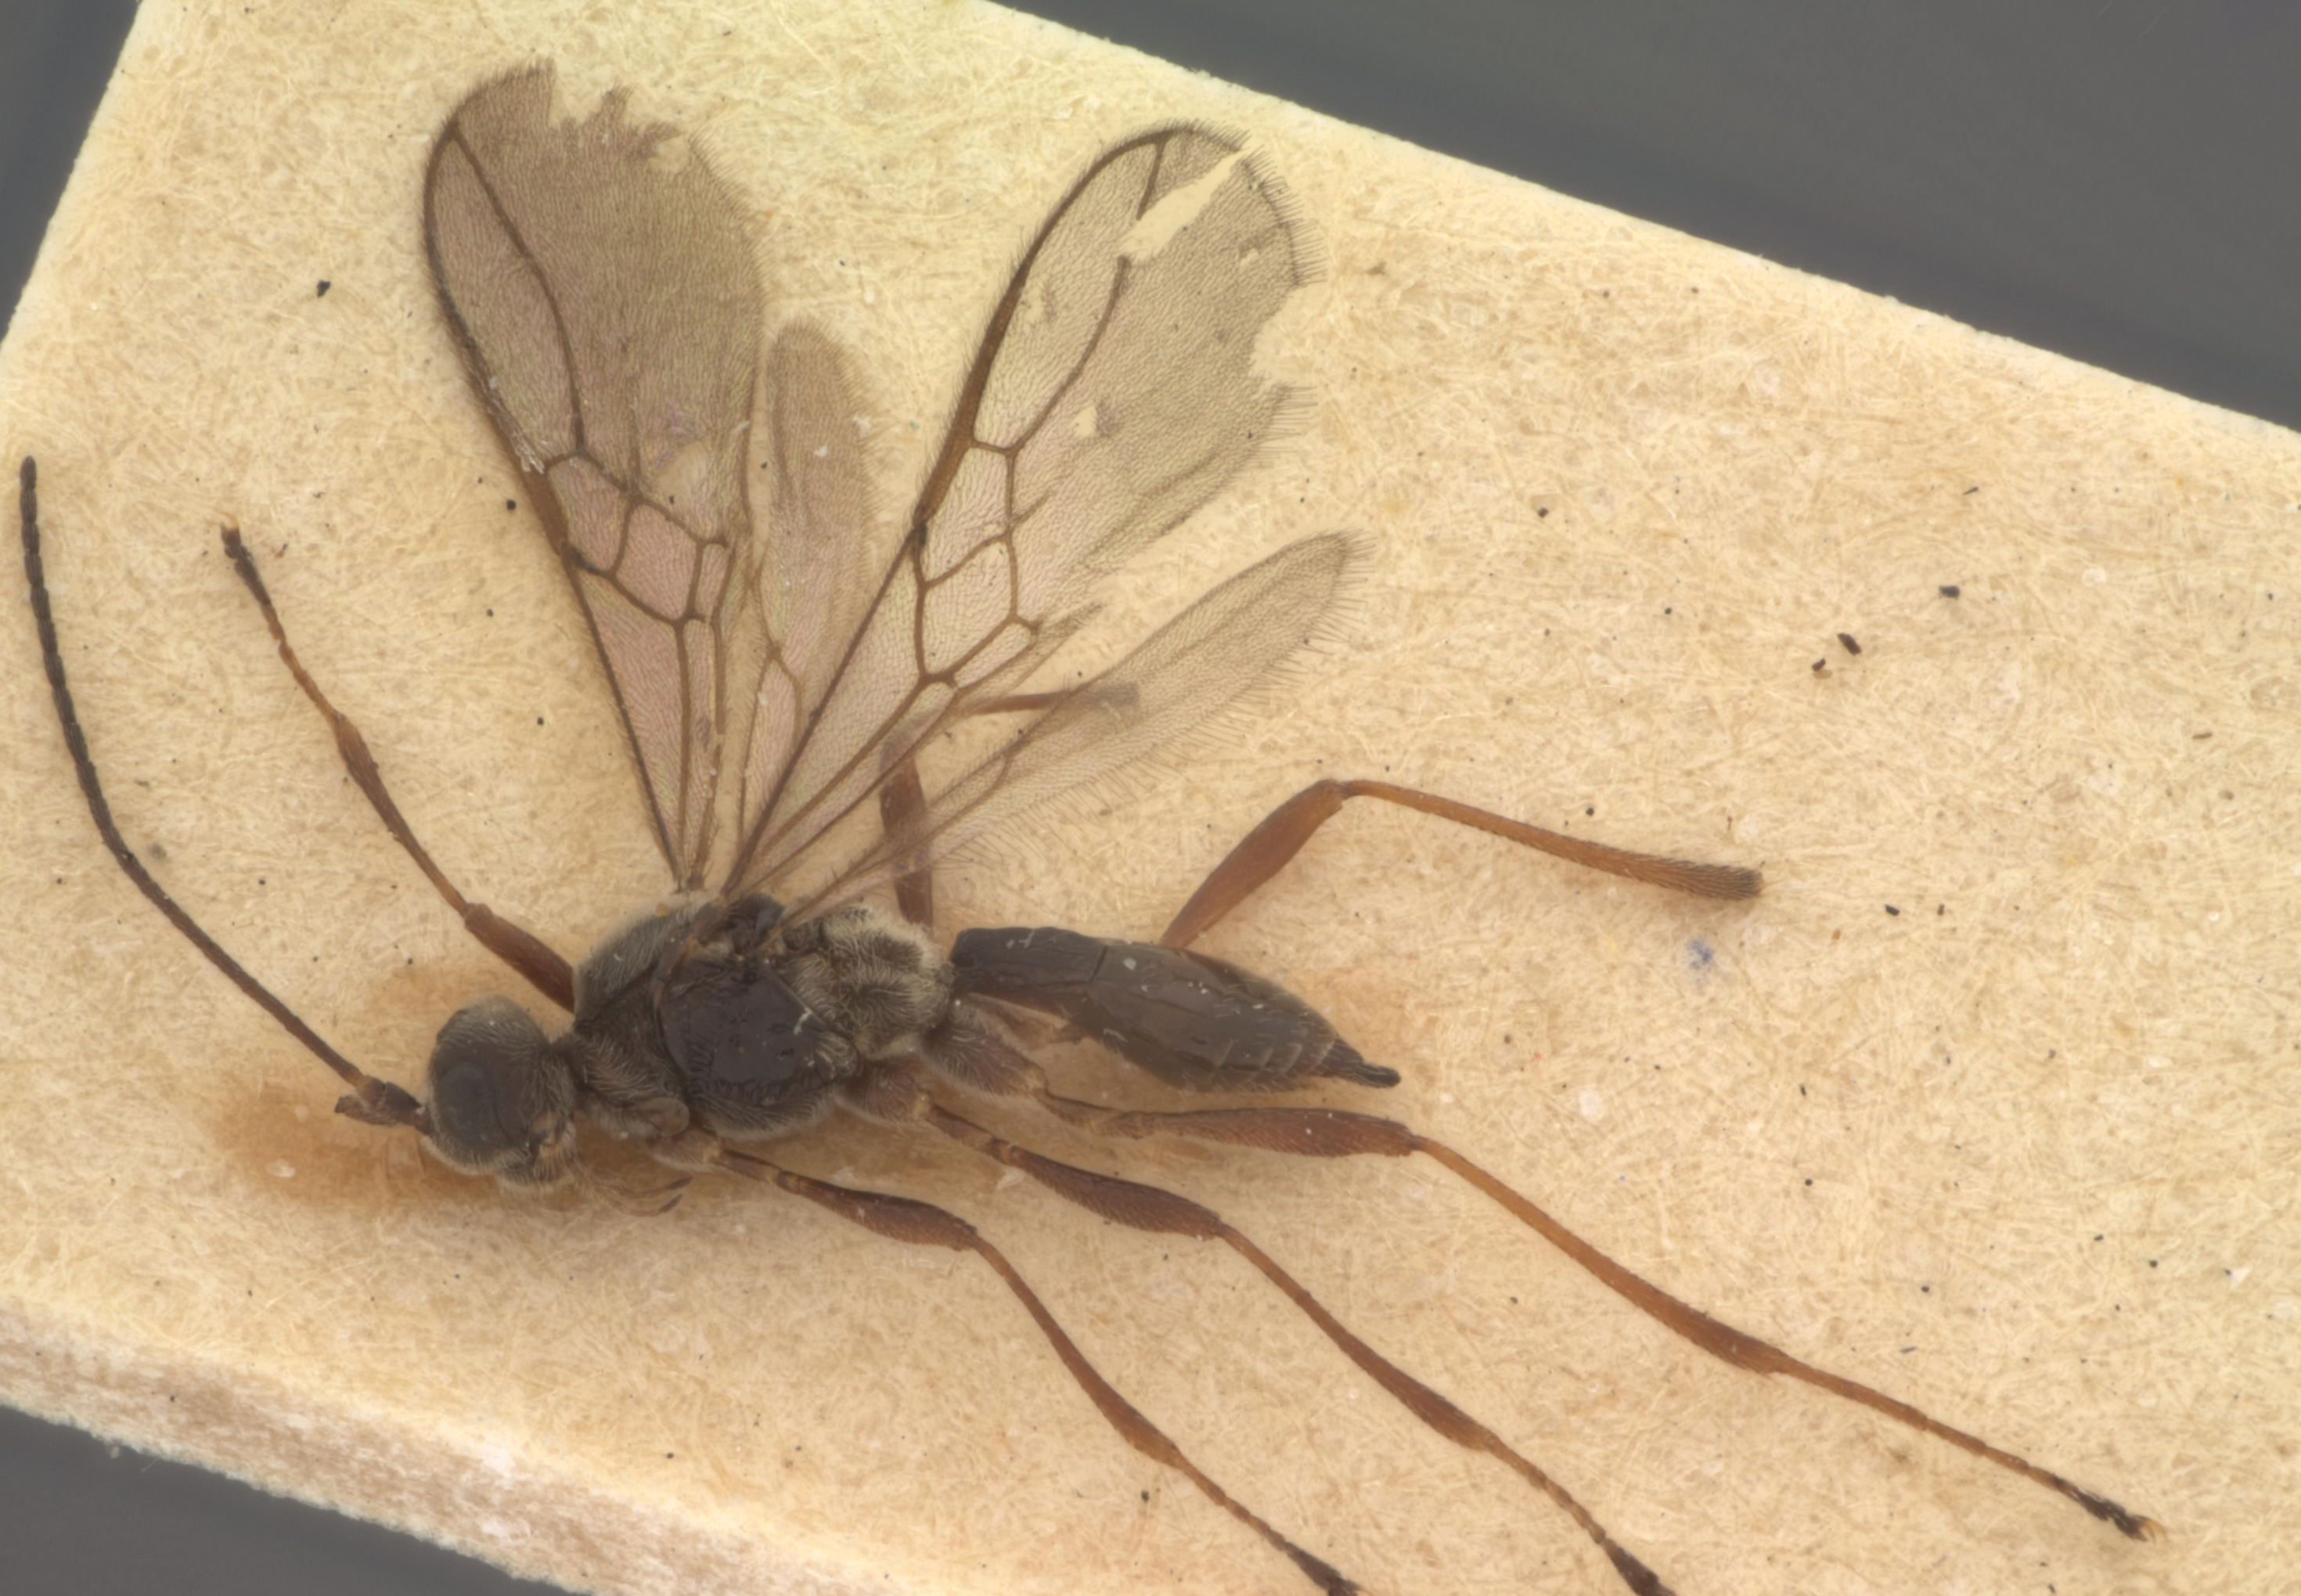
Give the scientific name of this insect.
Chorebus striola
